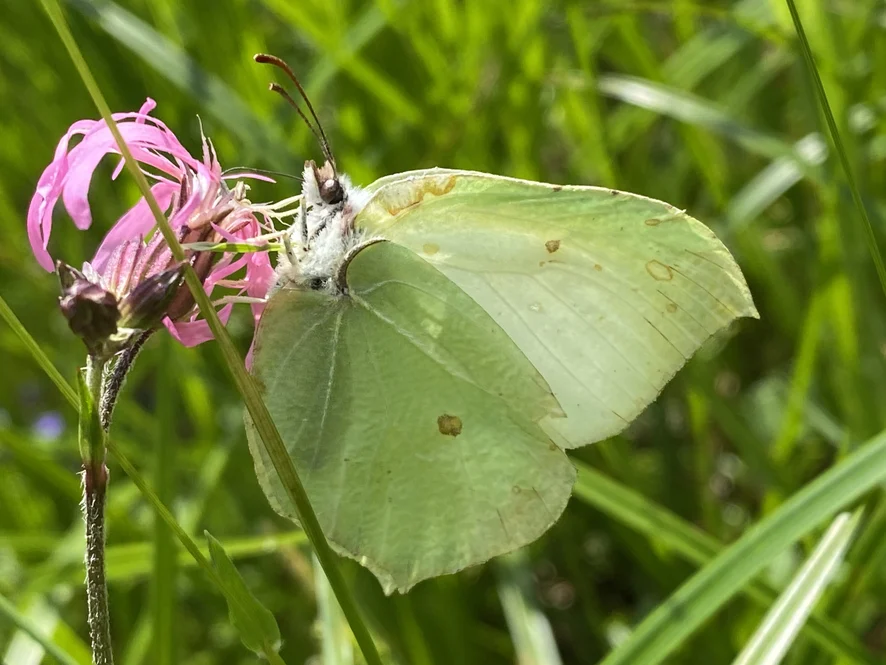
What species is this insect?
Gonepteryx rhamni
